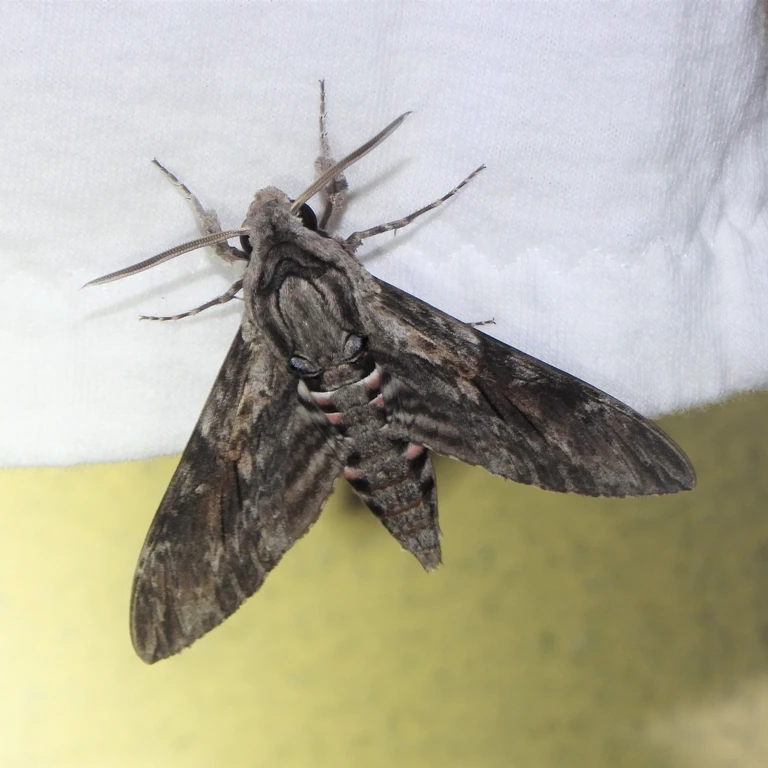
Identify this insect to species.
Agrius convolvuli
